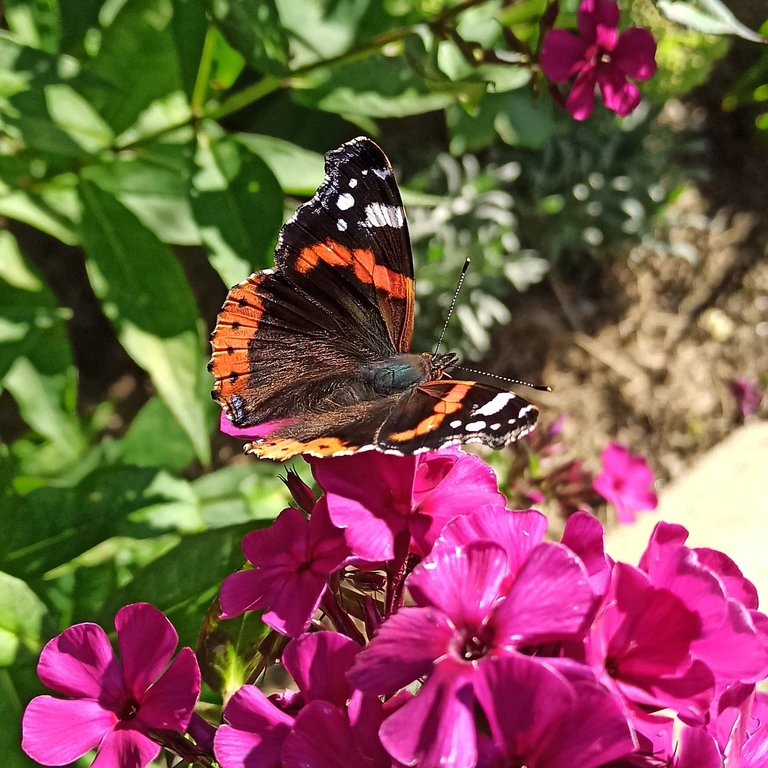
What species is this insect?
Vanessa atalanta
